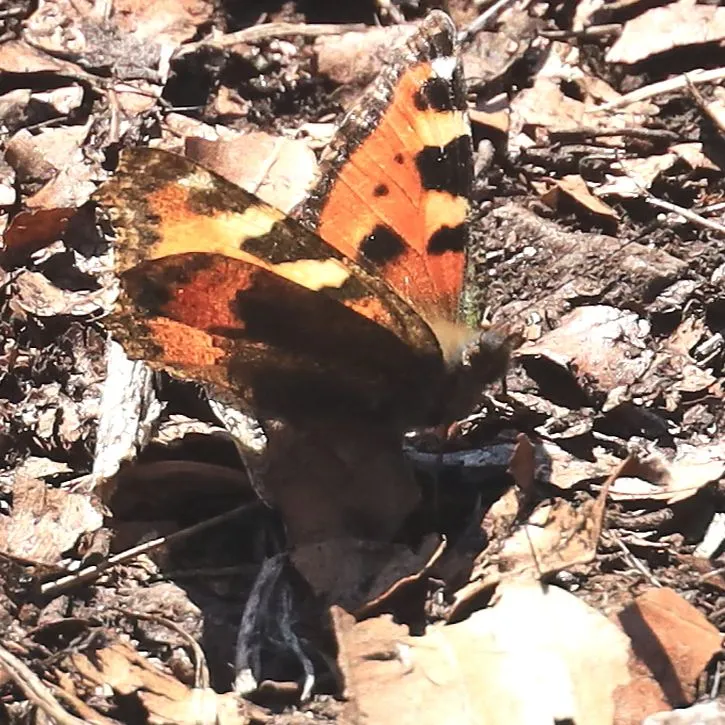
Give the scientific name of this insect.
Aglais urticae
